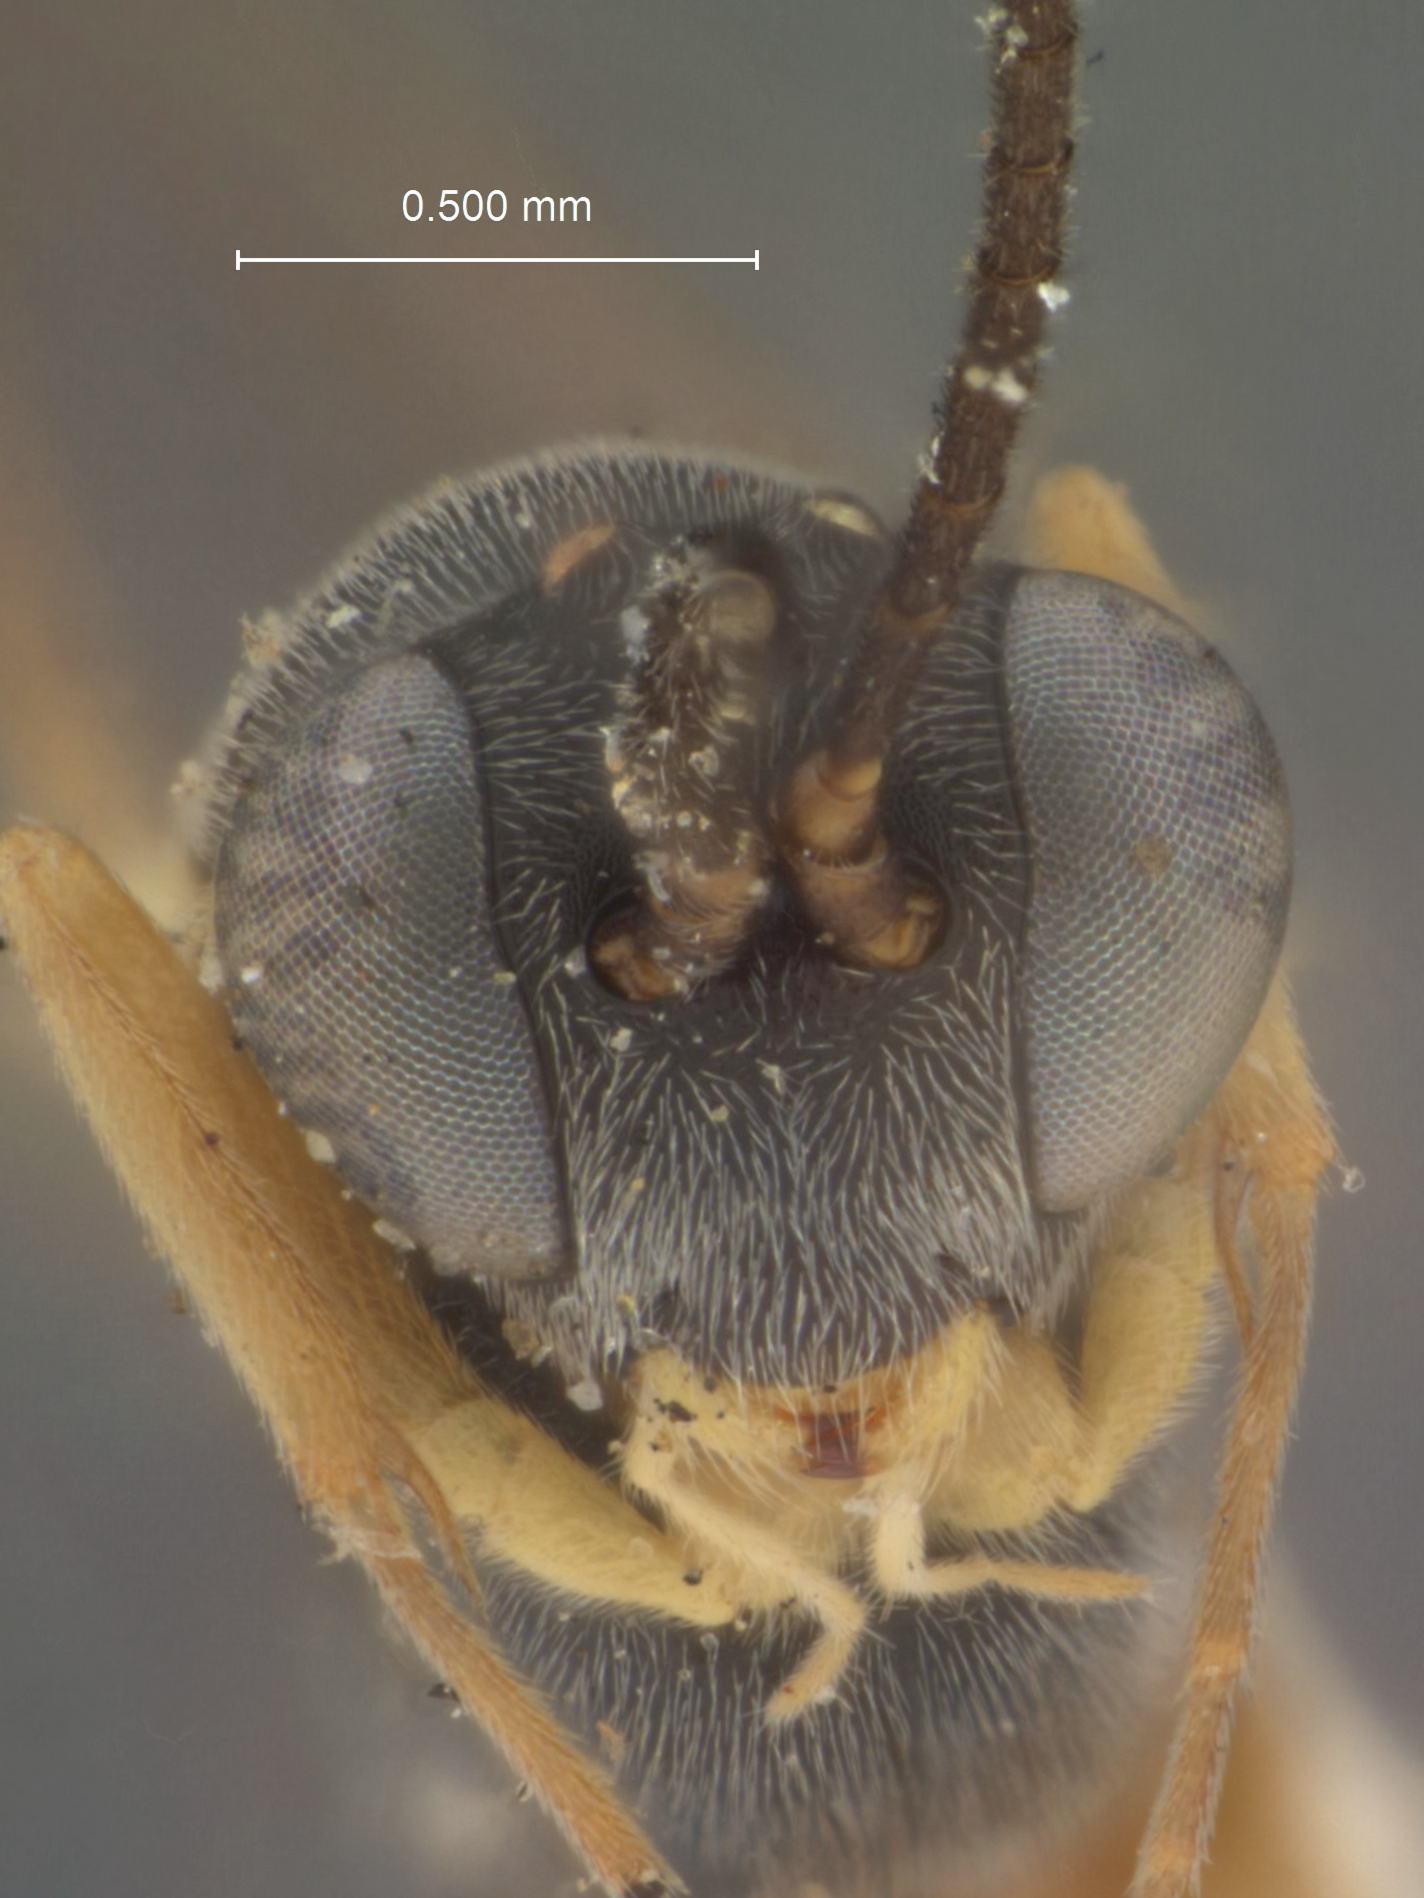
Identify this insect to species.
Nepiera benevola
